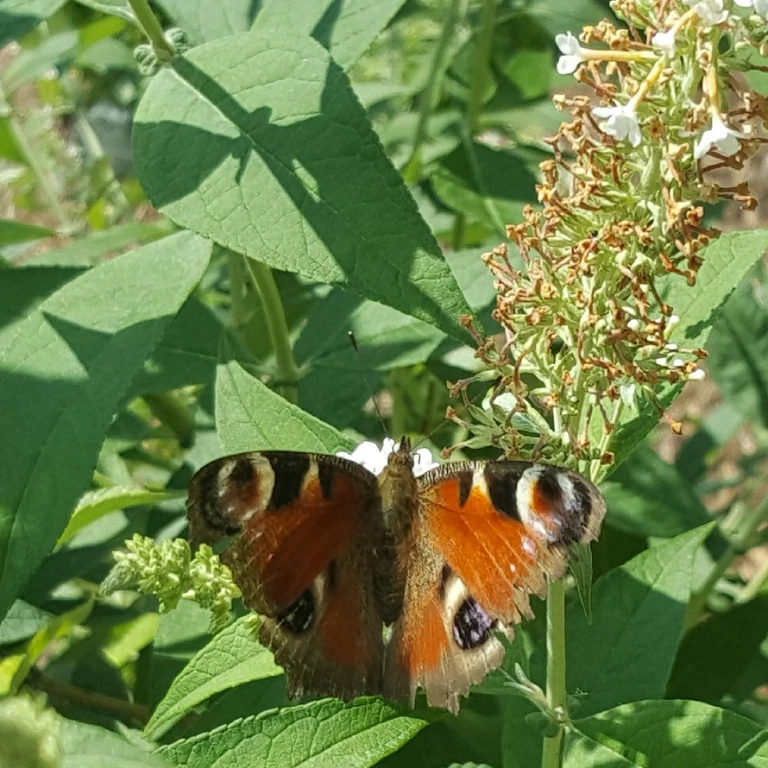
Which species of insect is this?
Aglais io
